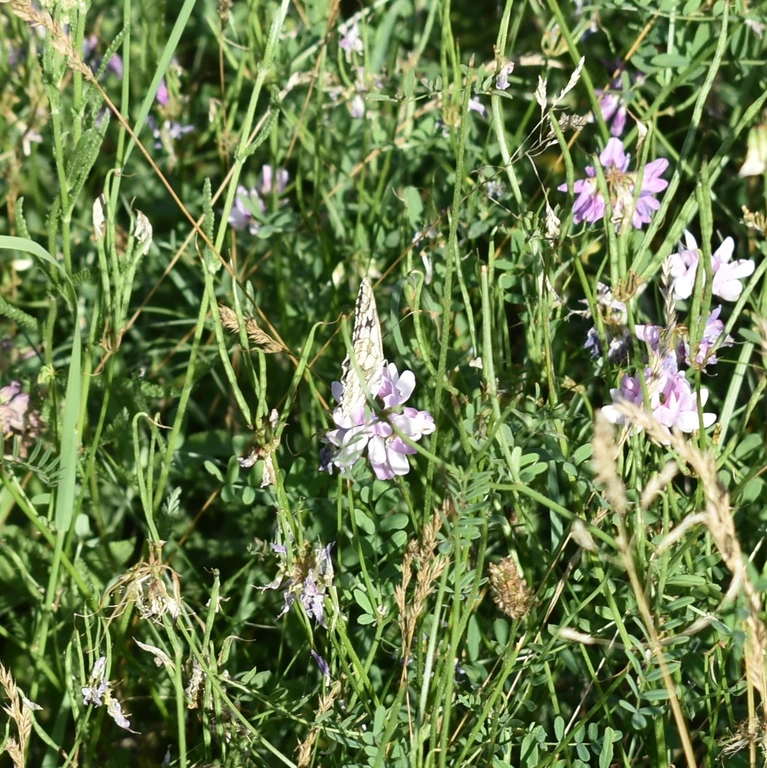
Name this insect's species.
Melanargia galathea
